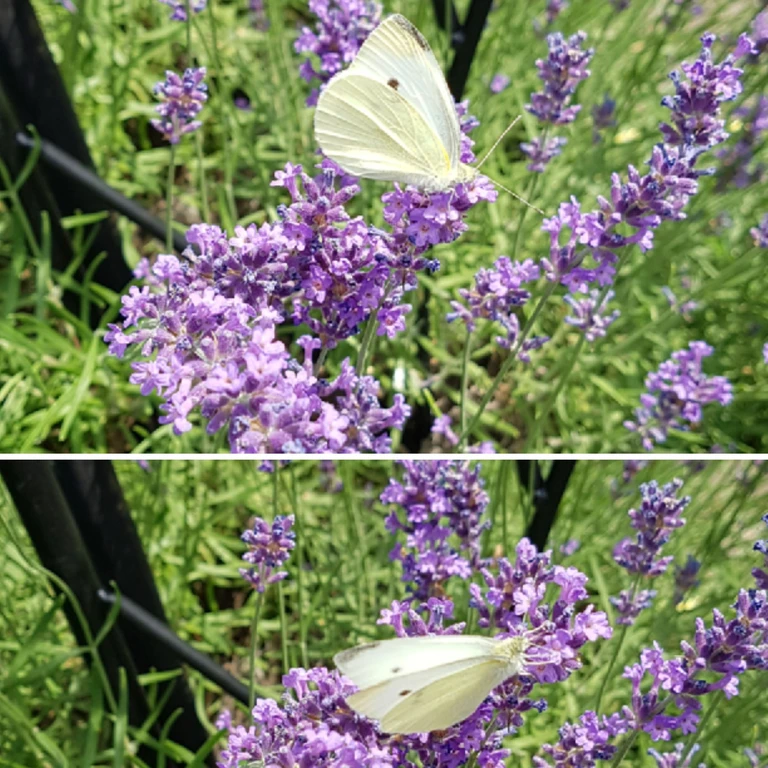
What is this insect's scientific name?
Pieris rapae
